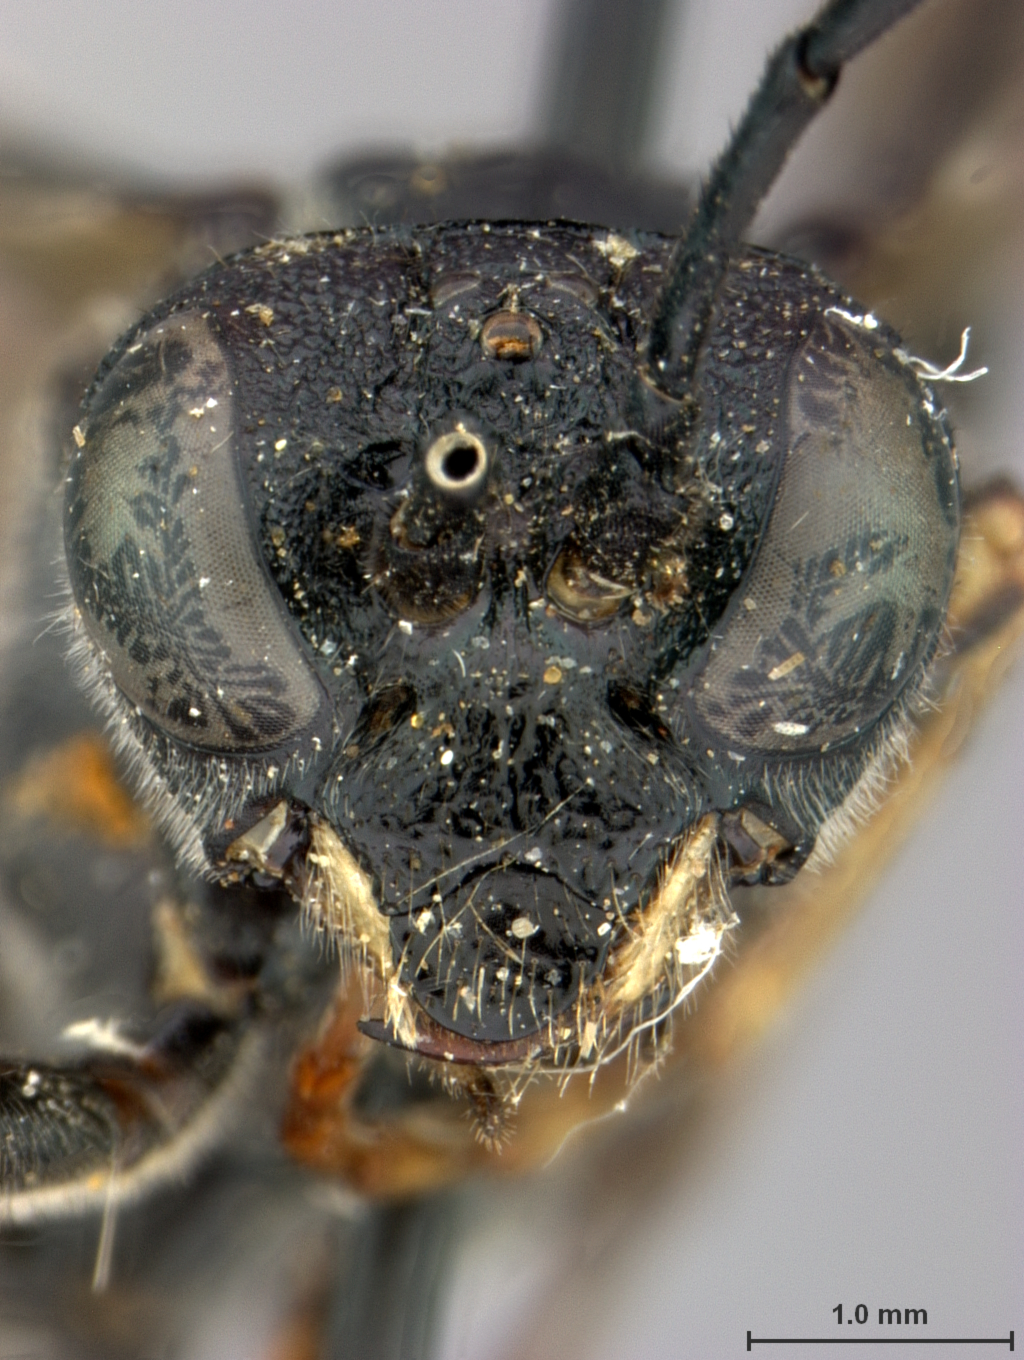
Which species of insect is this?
Tenthredo zaraxana
